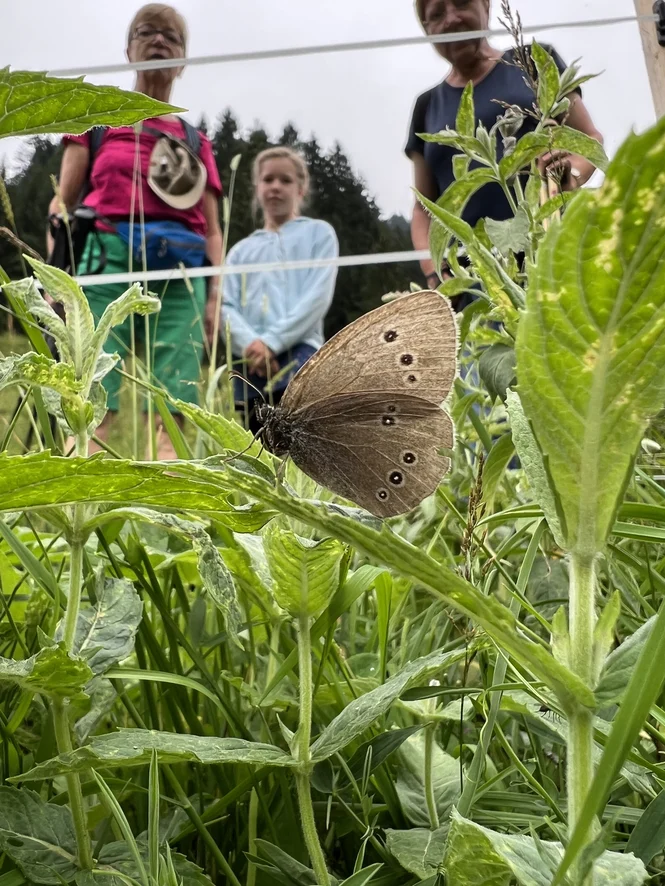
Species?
Aphantopus hyperantus
